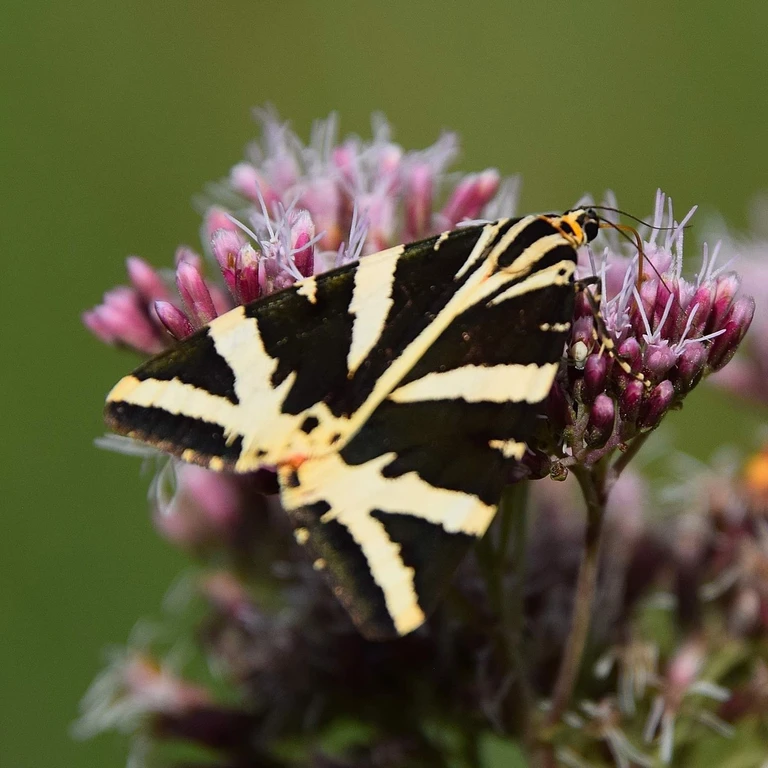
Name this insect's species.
Euplagia quadripunctaria
